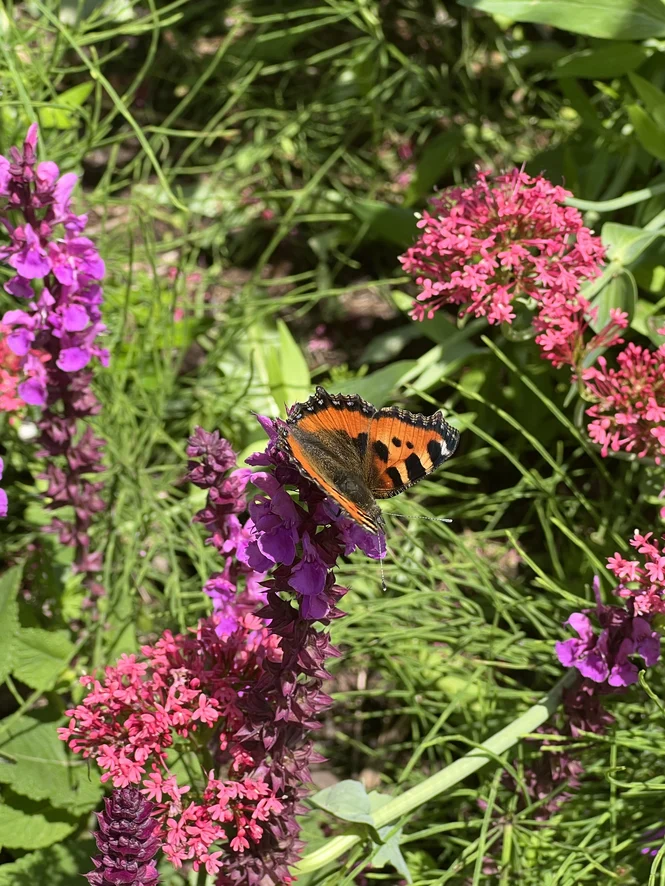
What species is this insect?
Aglais urticae
